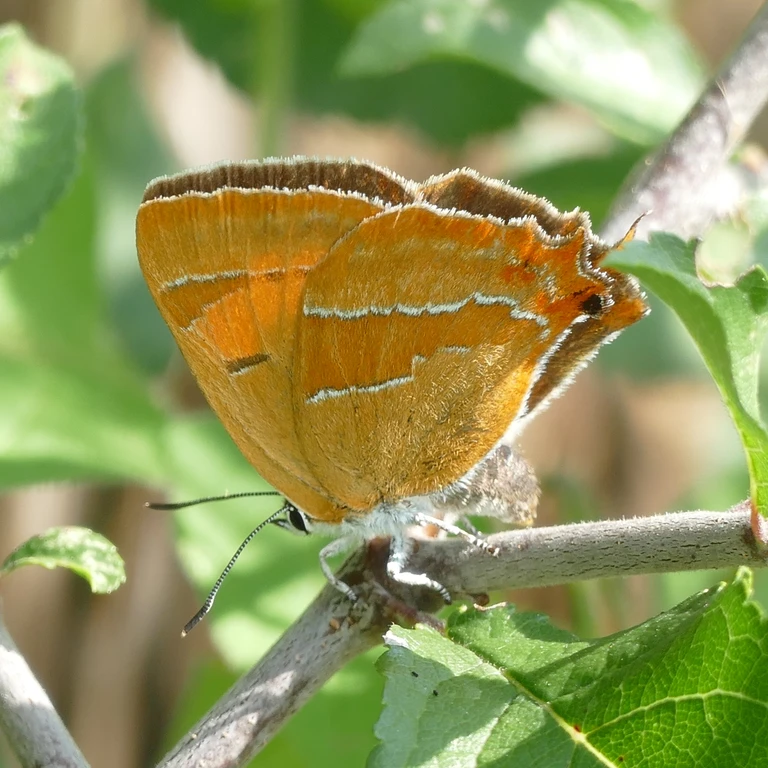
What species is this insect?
Thecla betulae
